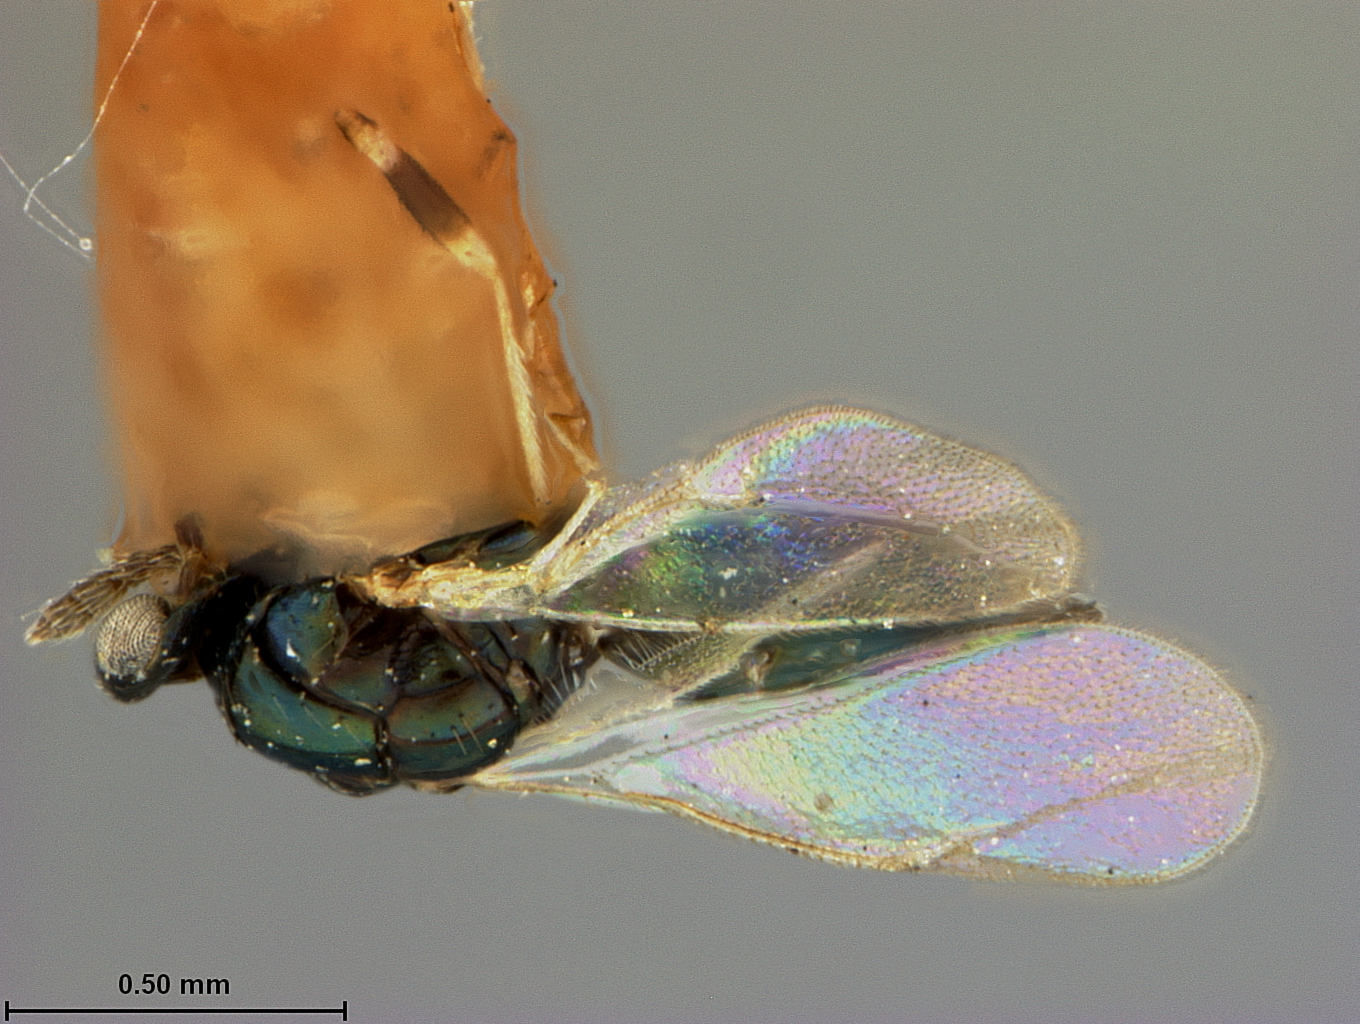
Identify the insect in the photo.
Tetrastichus microrhopalae
